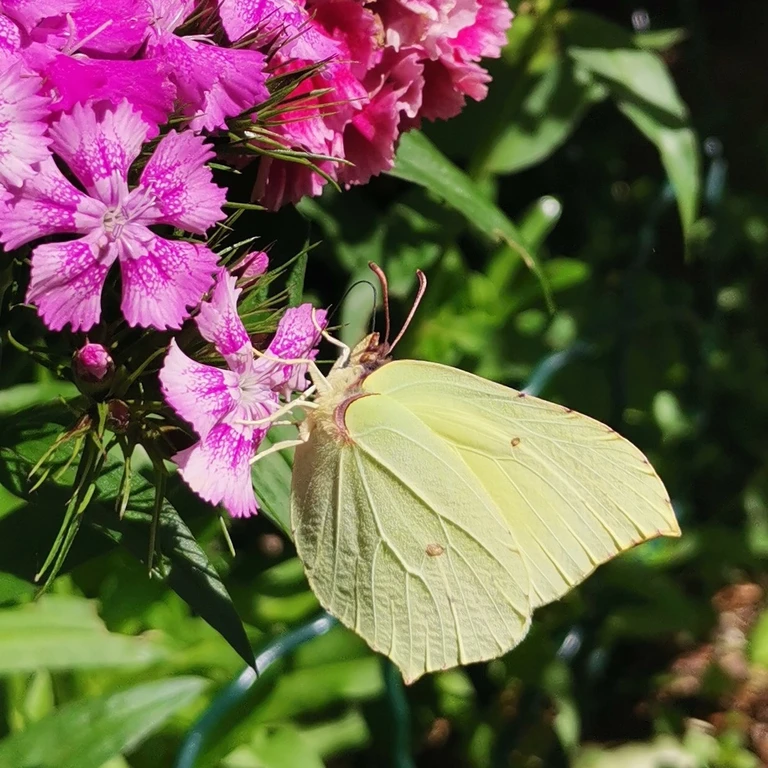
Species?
Gonepteryx rhamni
